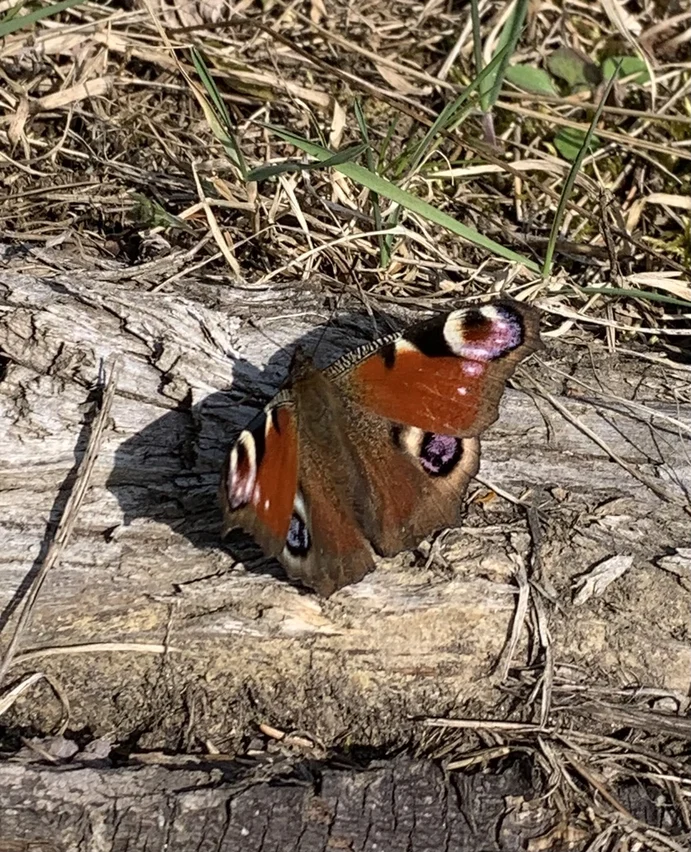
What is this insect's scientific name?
Aglais io
